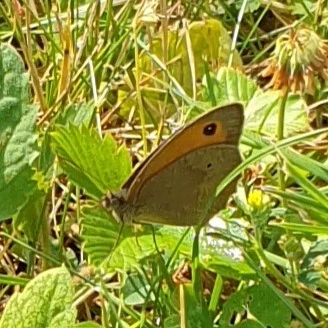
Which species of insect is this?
Maniola jurtina
